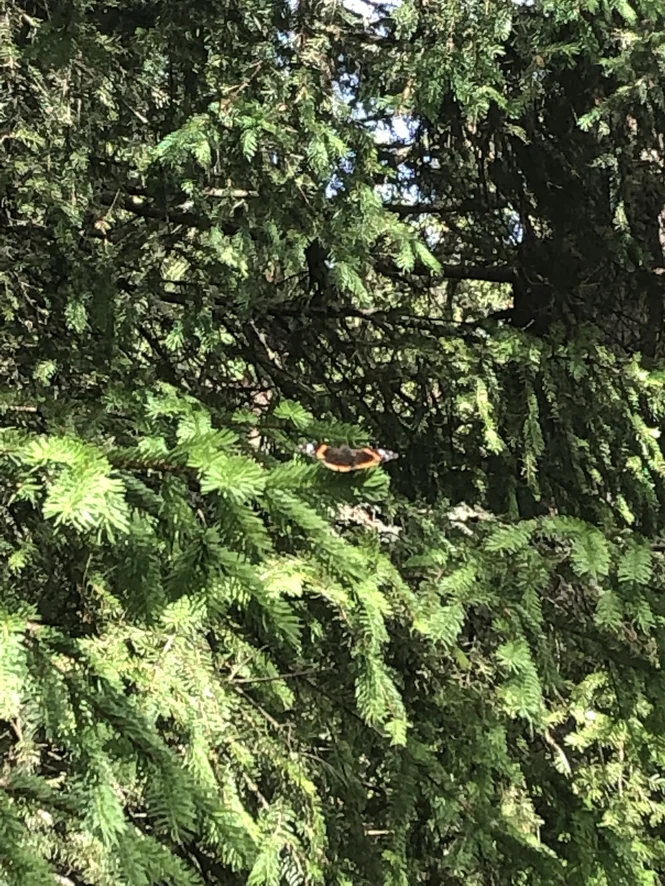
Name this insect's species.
Vanessa atalanta
